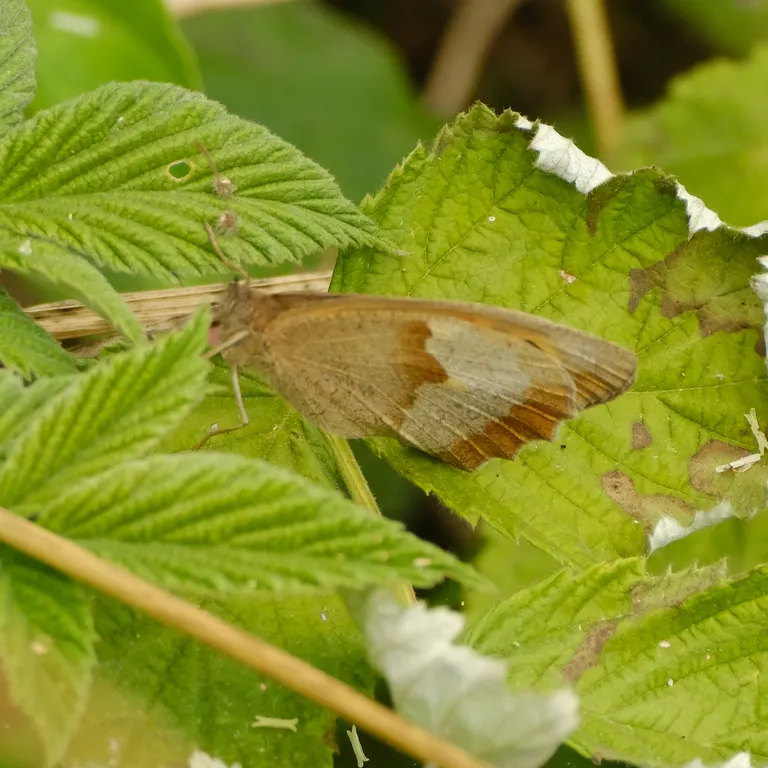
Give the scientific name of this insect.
Maniola jurtina
